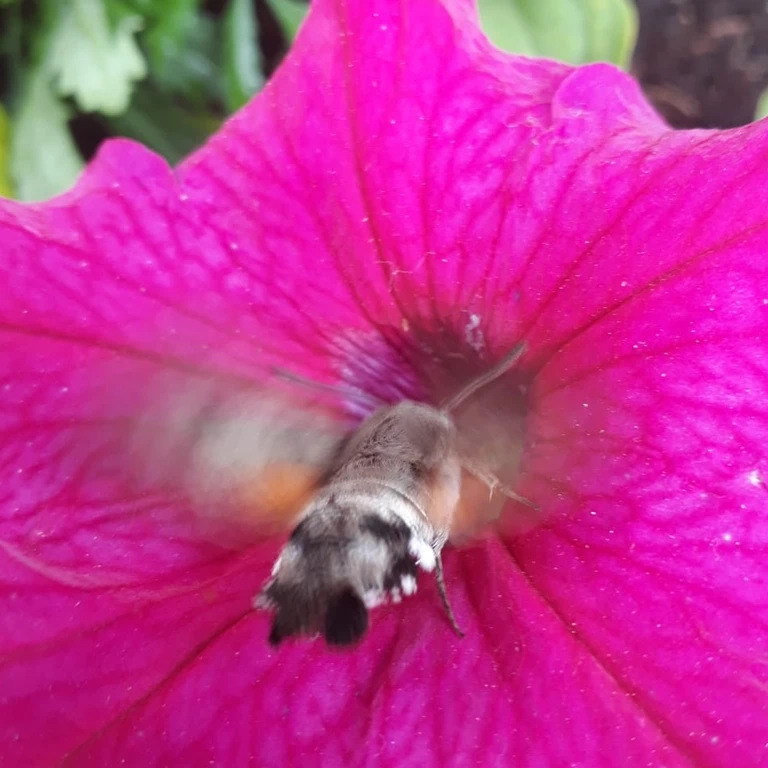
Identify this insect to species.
Macroglossum stellatarum
